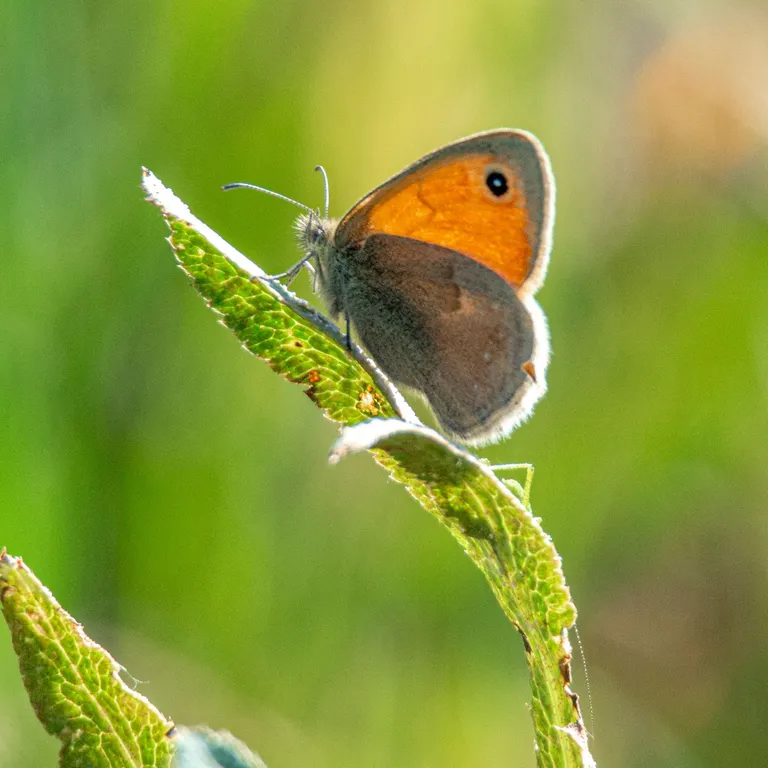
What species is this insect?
Coenonympha pamphilus
